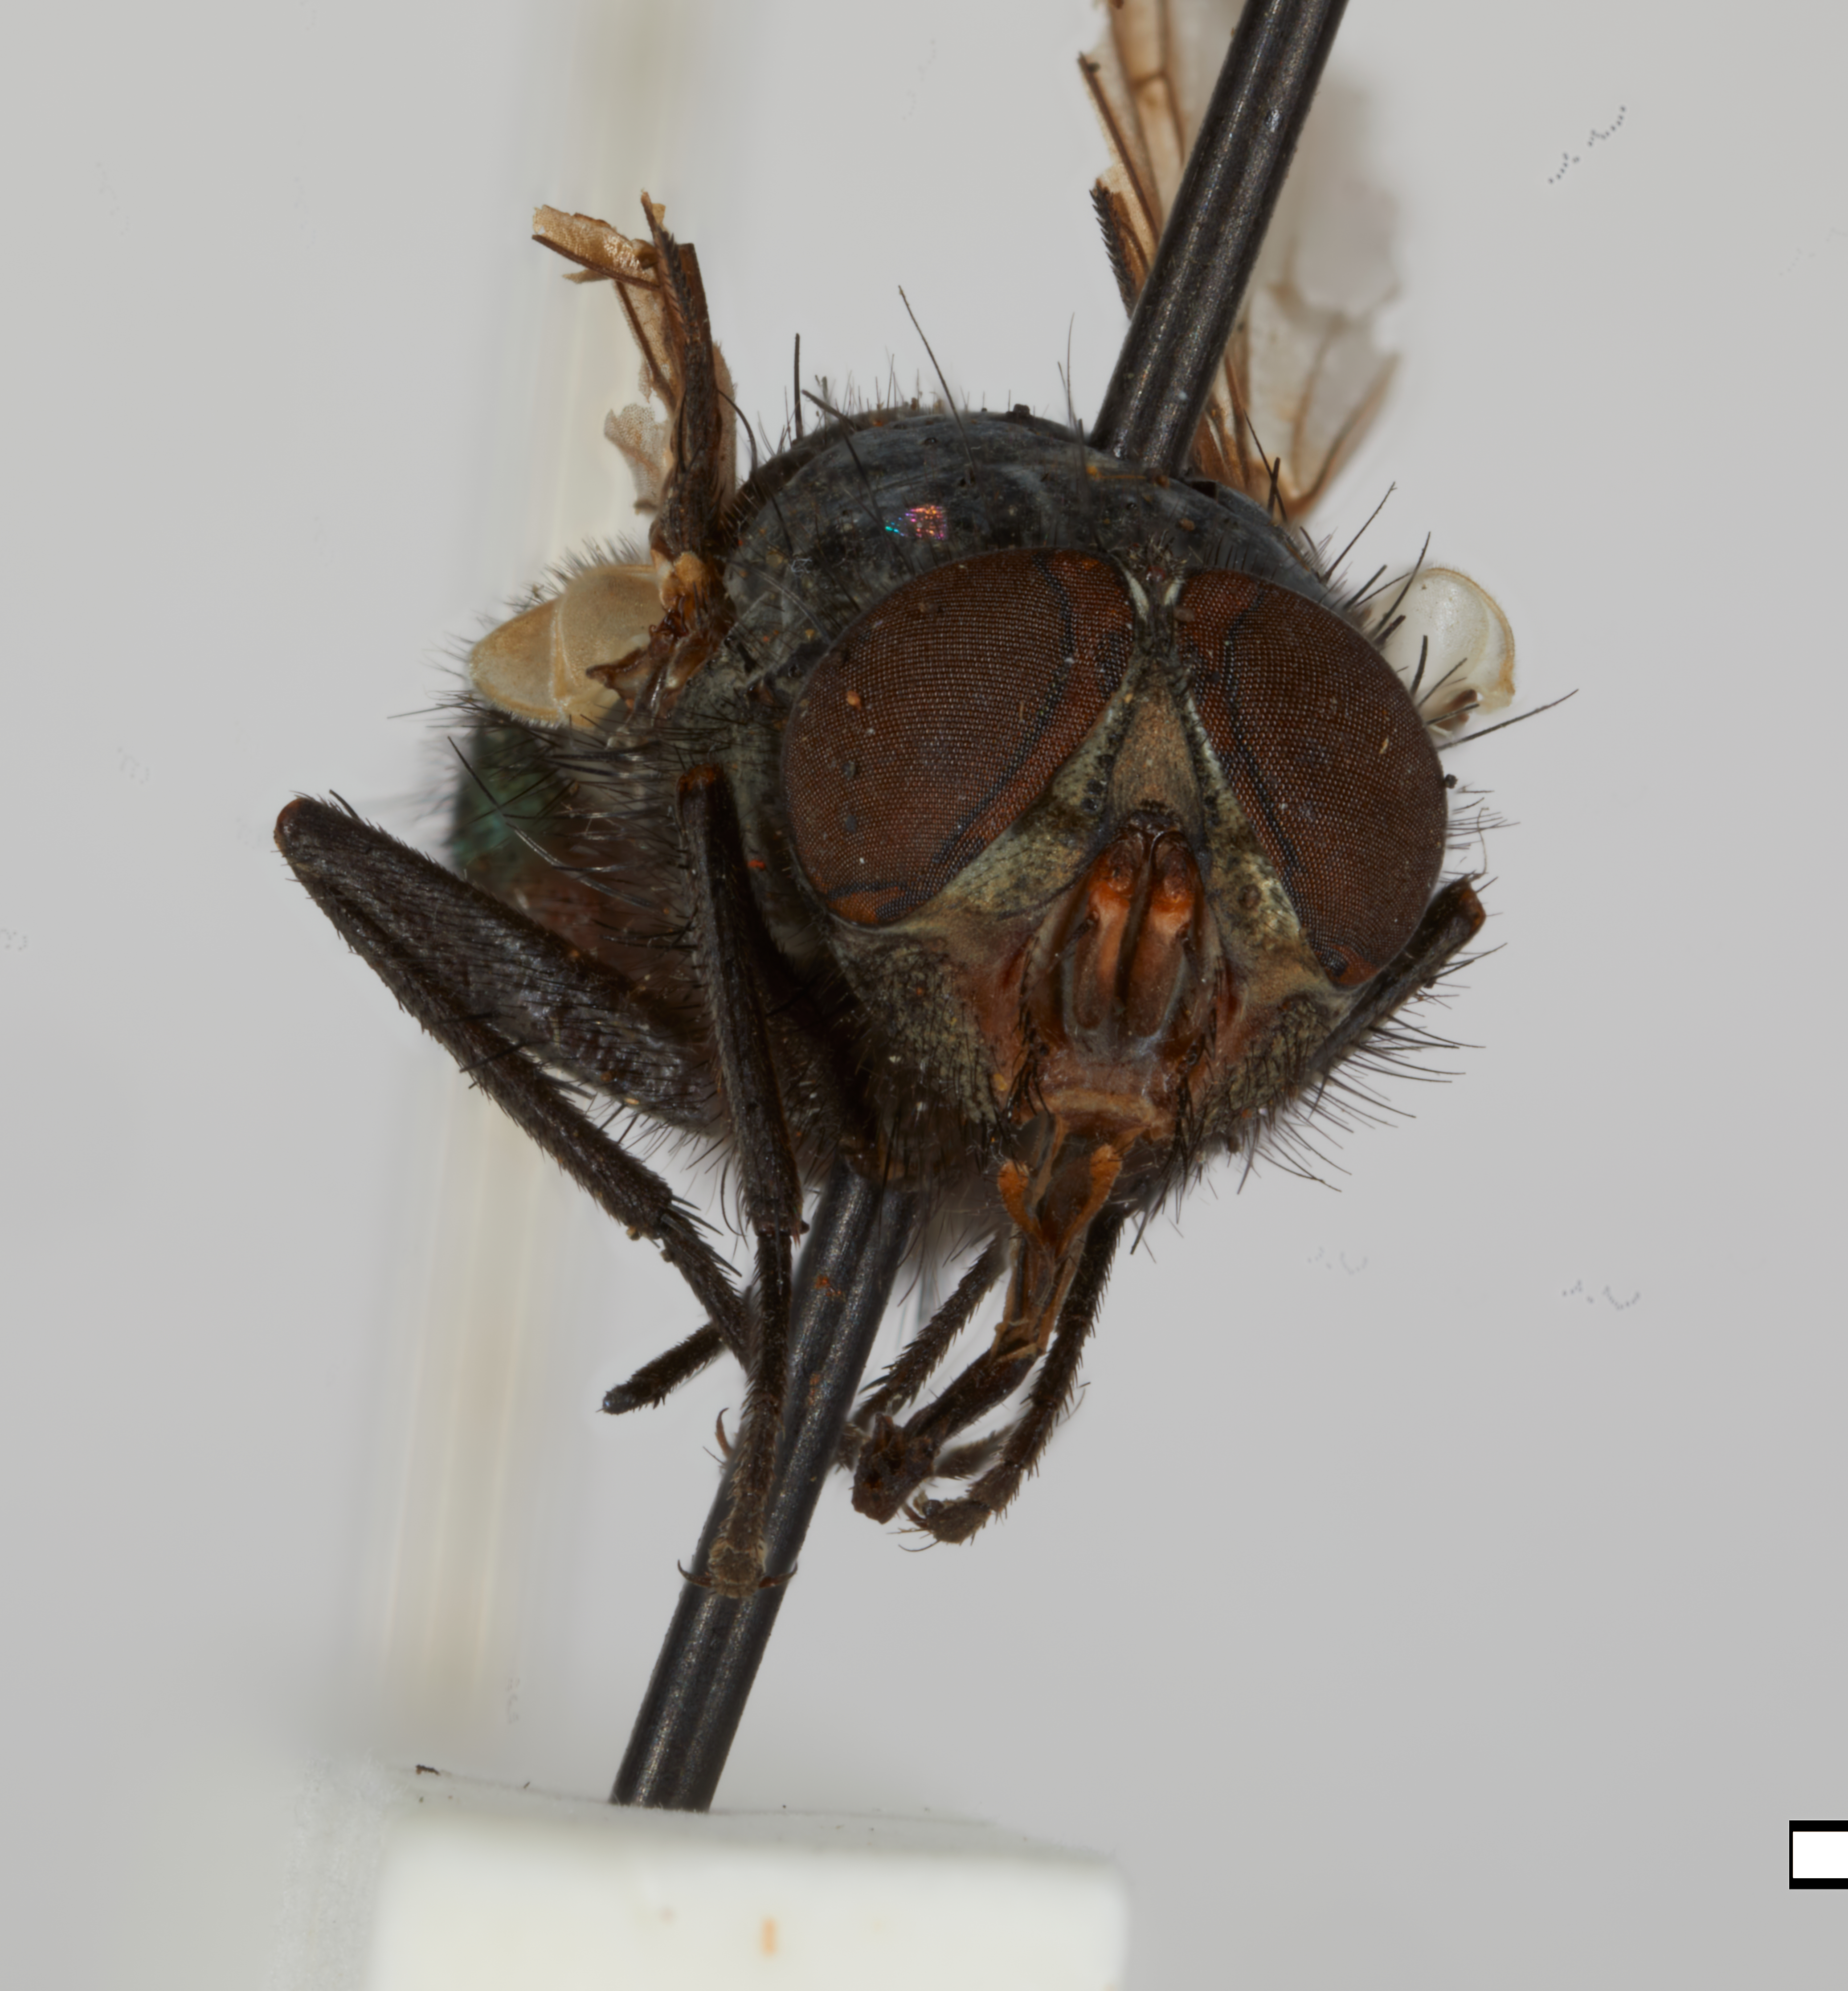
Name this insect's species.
Calliphora accepta
